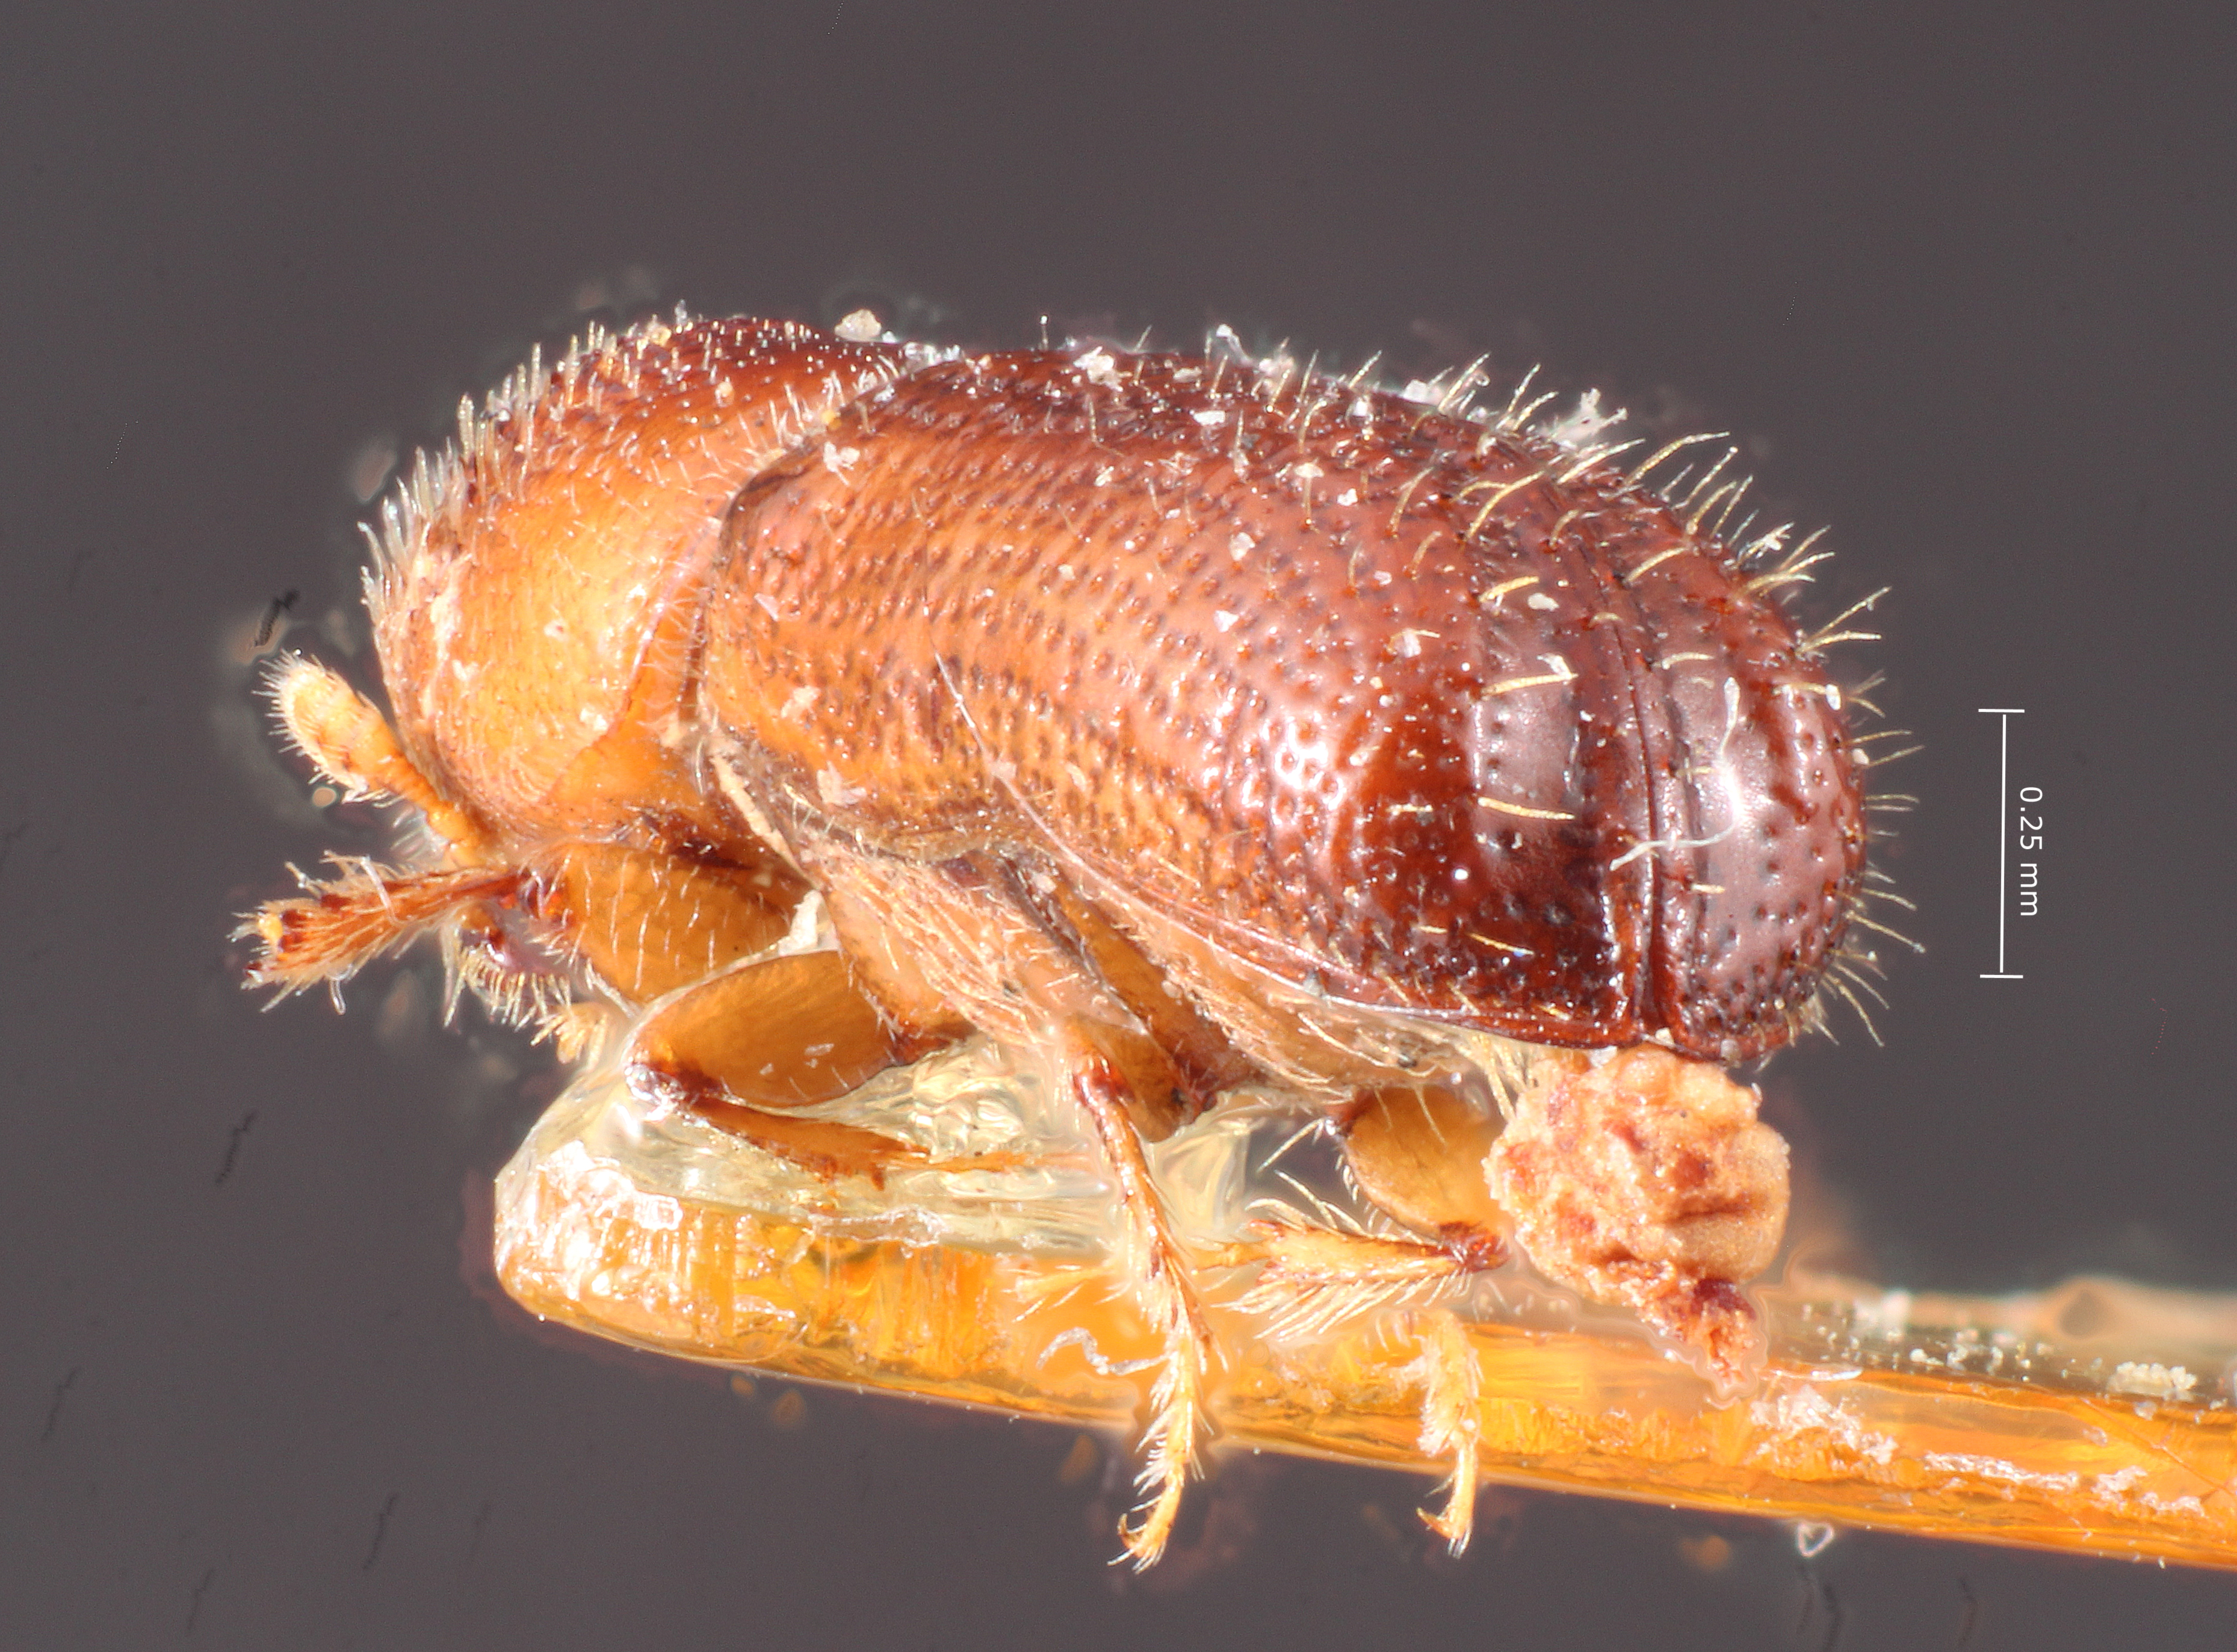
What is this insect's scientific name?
Pityophthorus cribripennis
